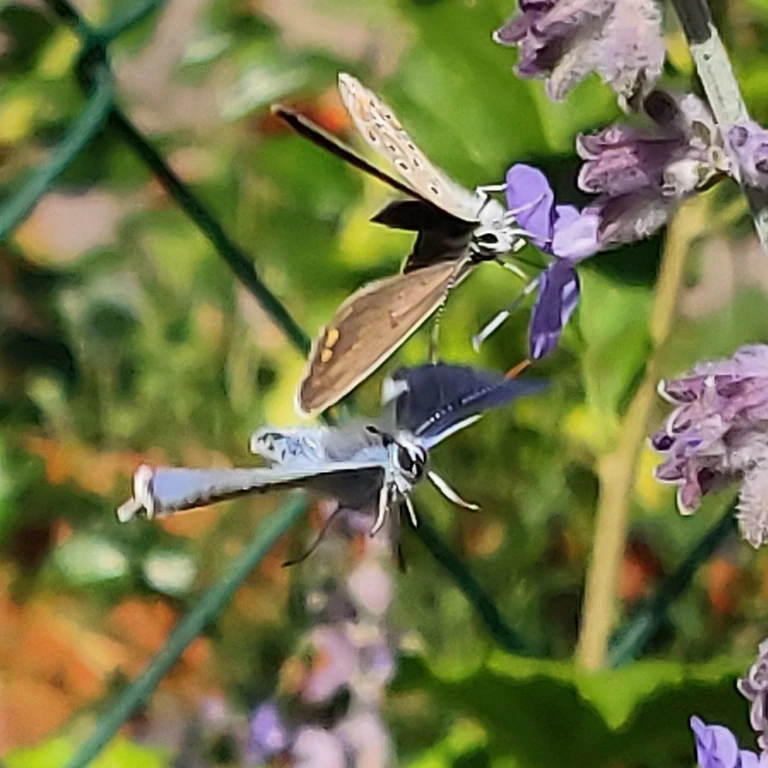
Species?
Polyommatus icarus
